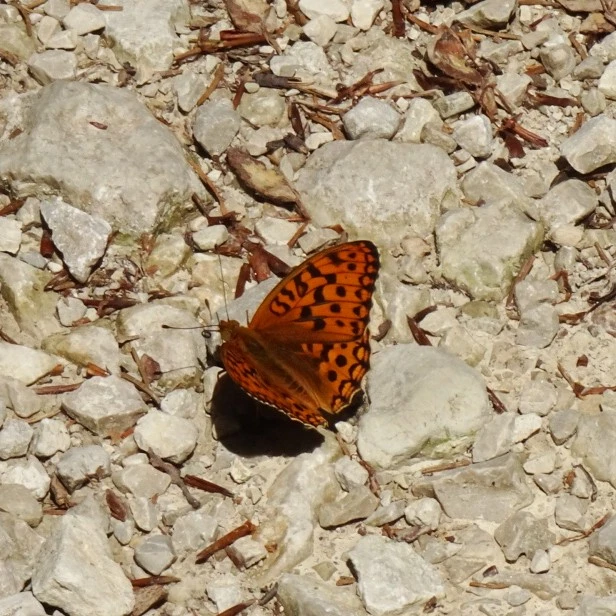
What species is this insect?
Fabriciana adippe
